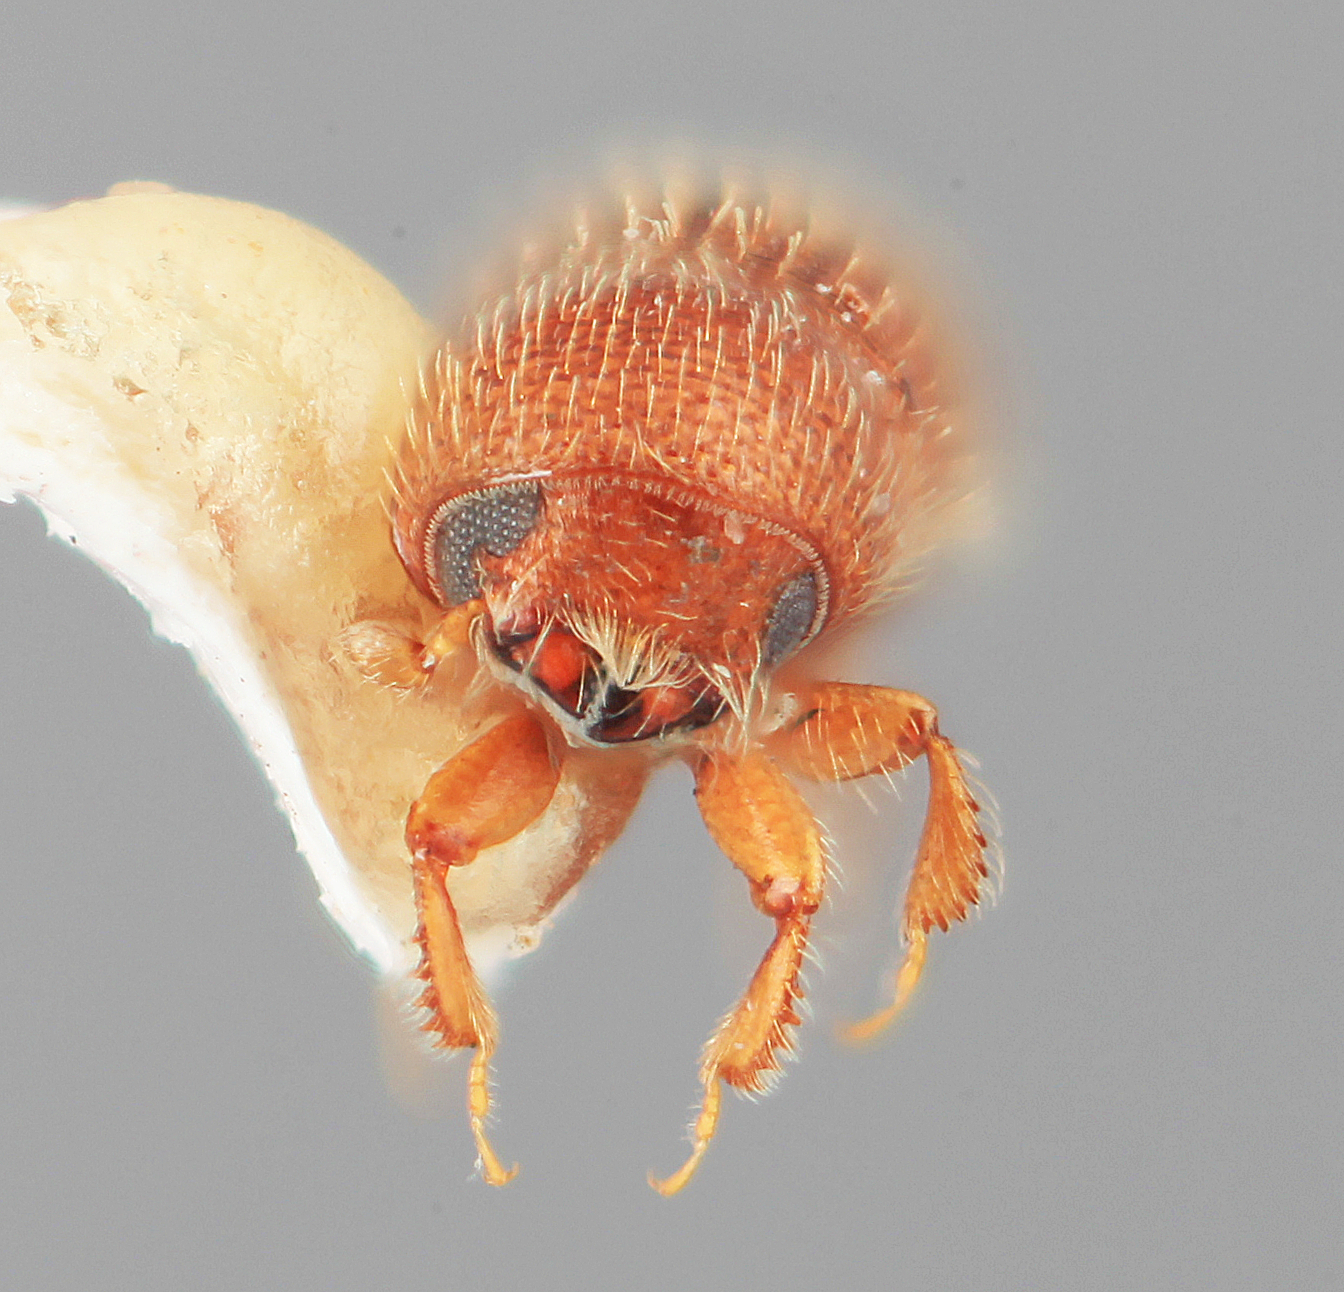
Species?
Dendrocranulus limus
